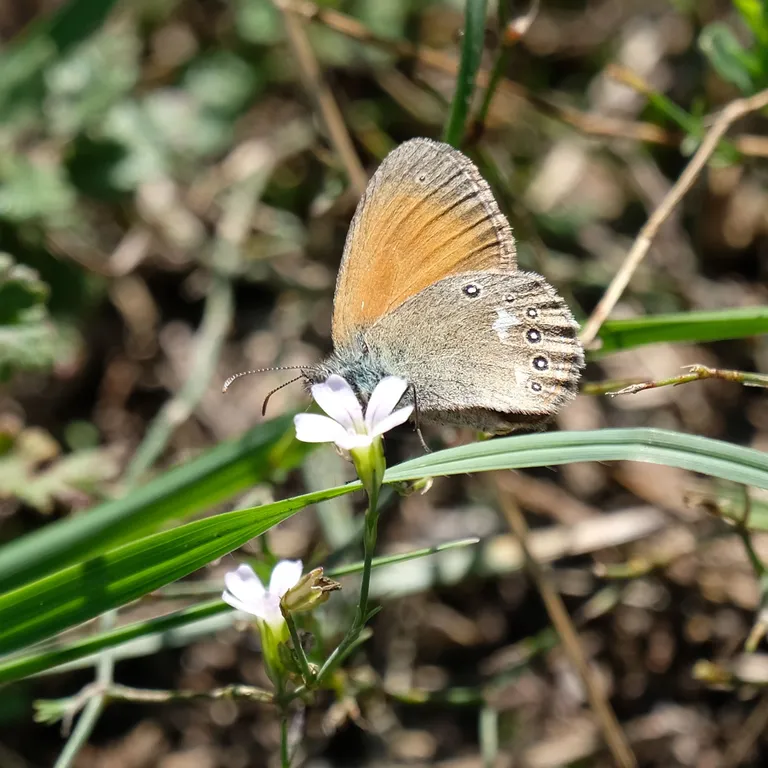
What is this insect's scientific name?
Coenonympha glycerion (also Coenonympha iphis)
